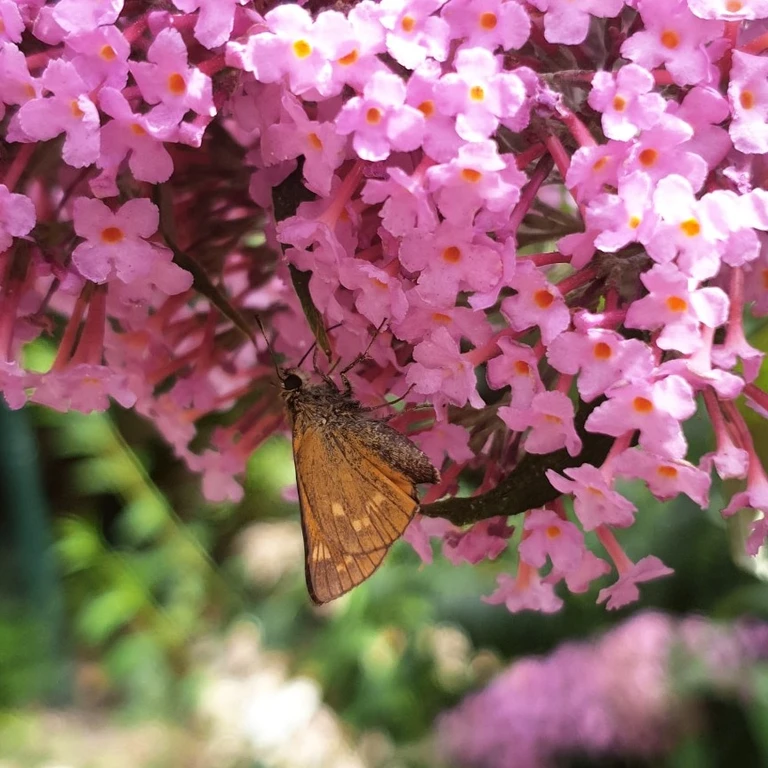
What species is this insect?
Ochlodes sylvanus (also Ochlodes venata)
